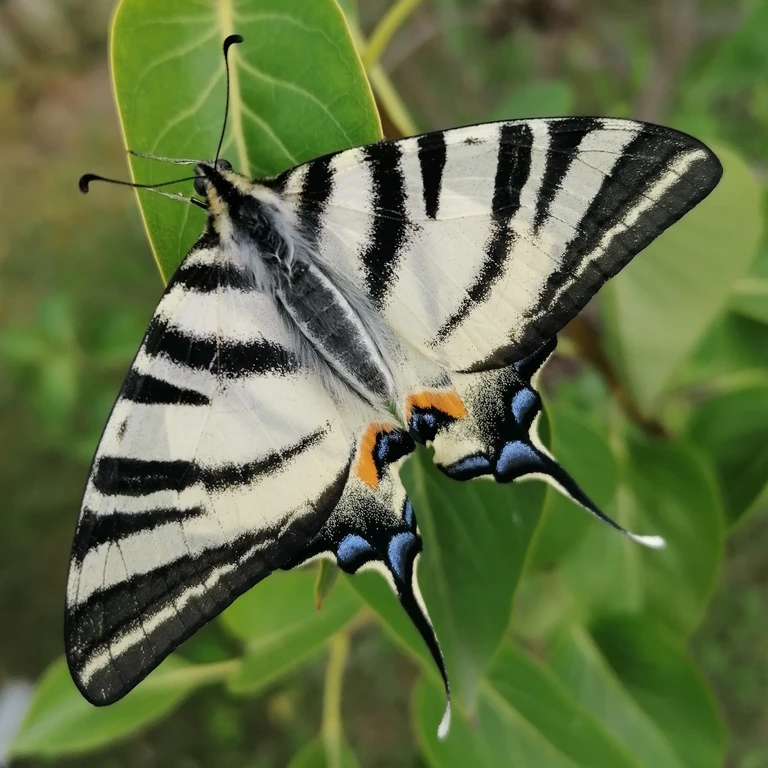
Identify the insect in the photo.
Iphiclides podalirius
